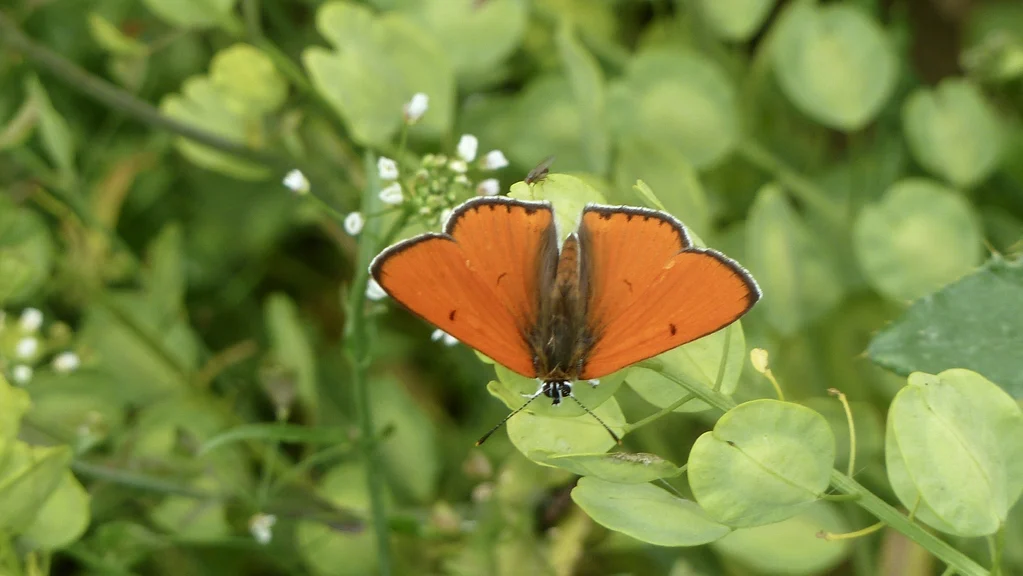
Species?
Lycaena dispar
